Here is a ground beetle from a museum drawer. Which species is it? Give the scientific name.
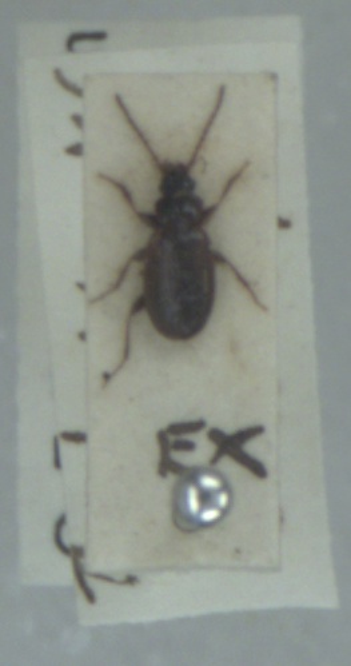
Trechus quadristriatus
